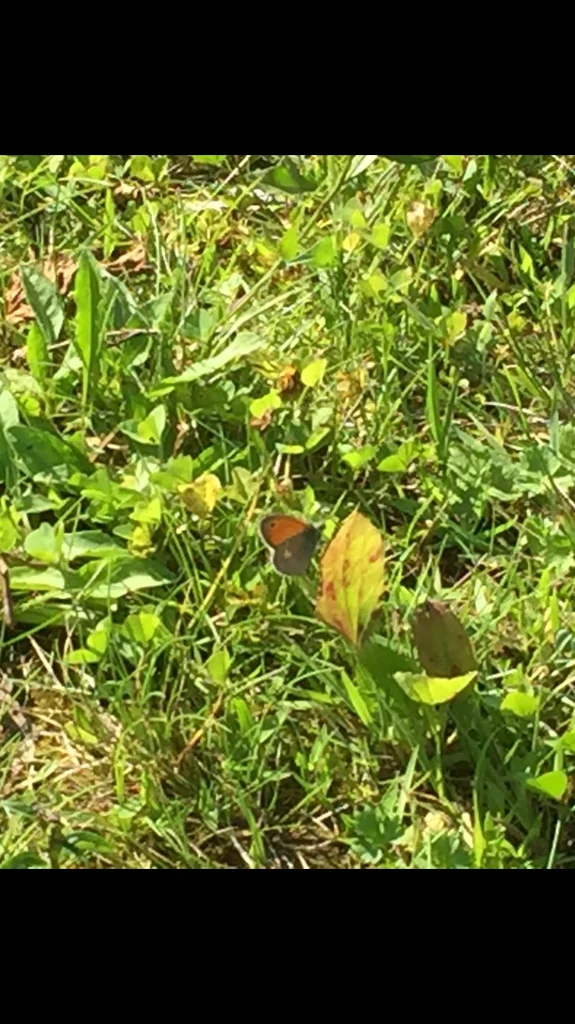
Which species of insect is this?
Coenonympha pamphilus
